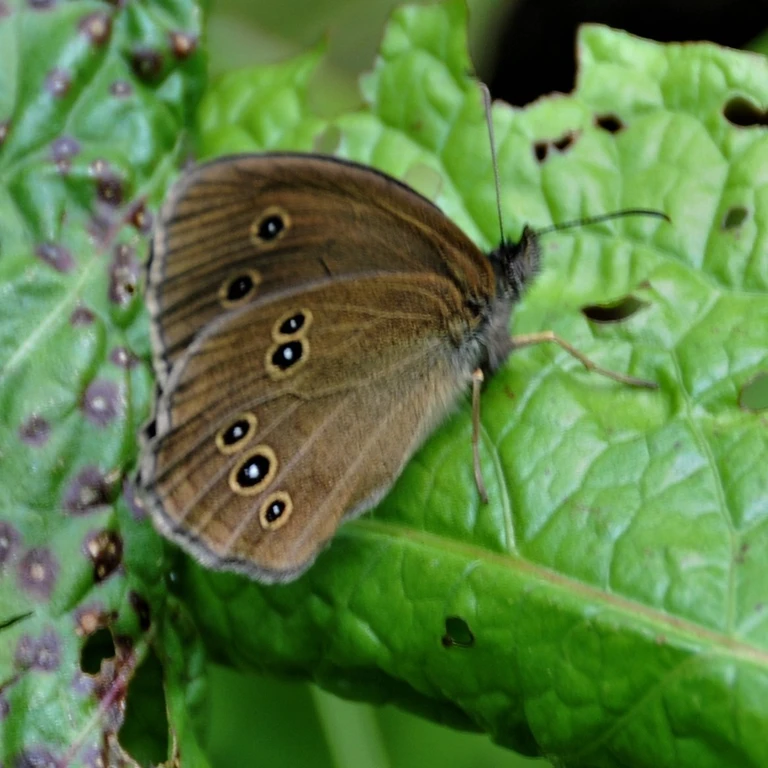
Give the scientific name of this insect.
Aphantopus hyperantus
